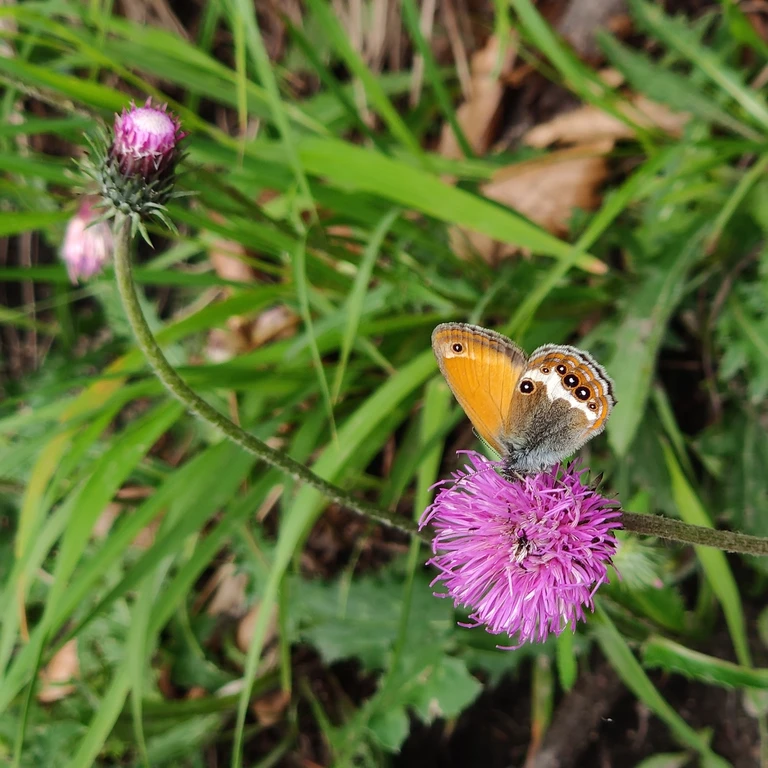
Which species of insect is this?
Coenonympha arcania
